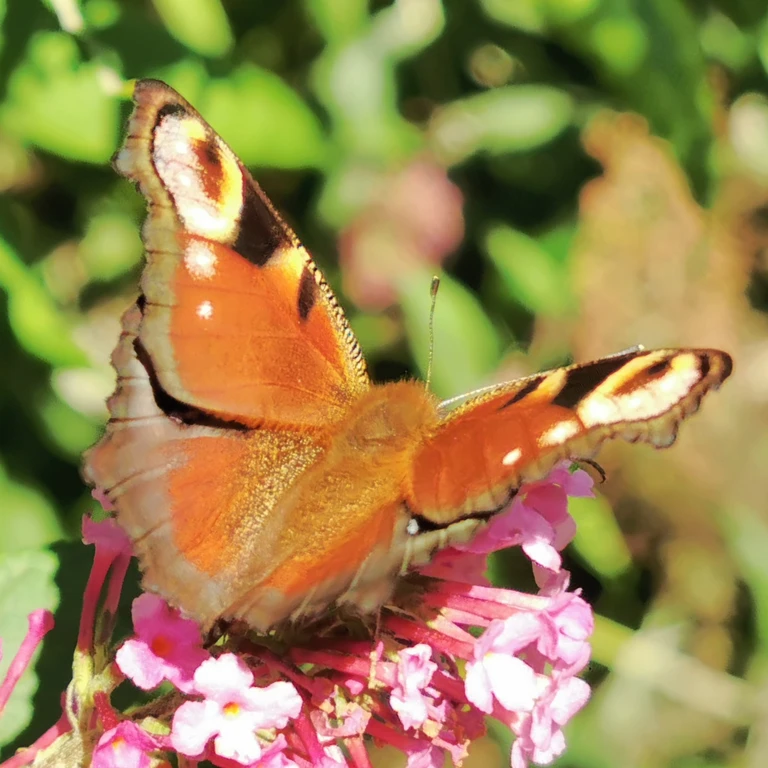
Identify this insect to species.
Aglais io
